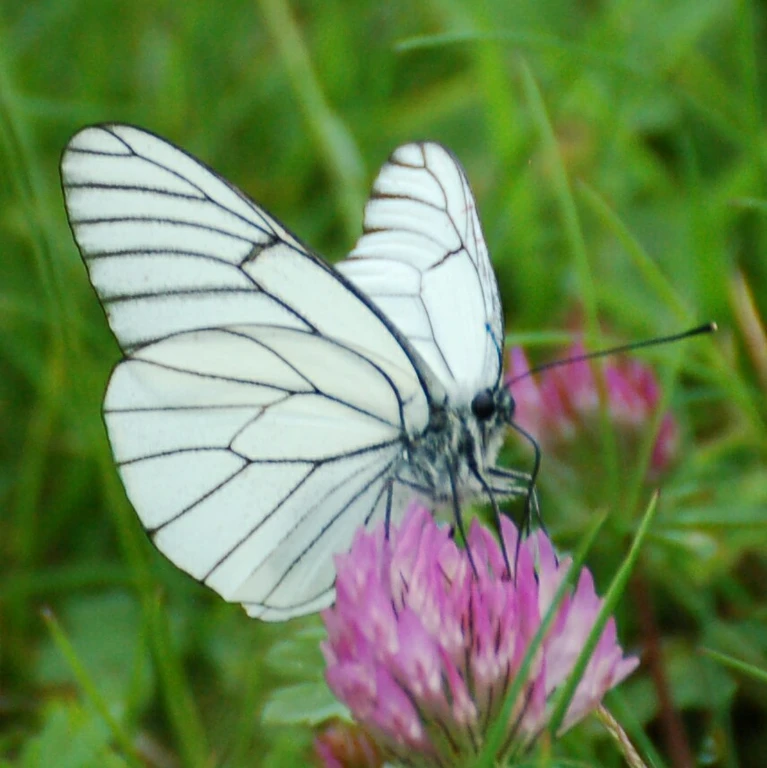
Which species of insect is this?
Aporia crataegi
